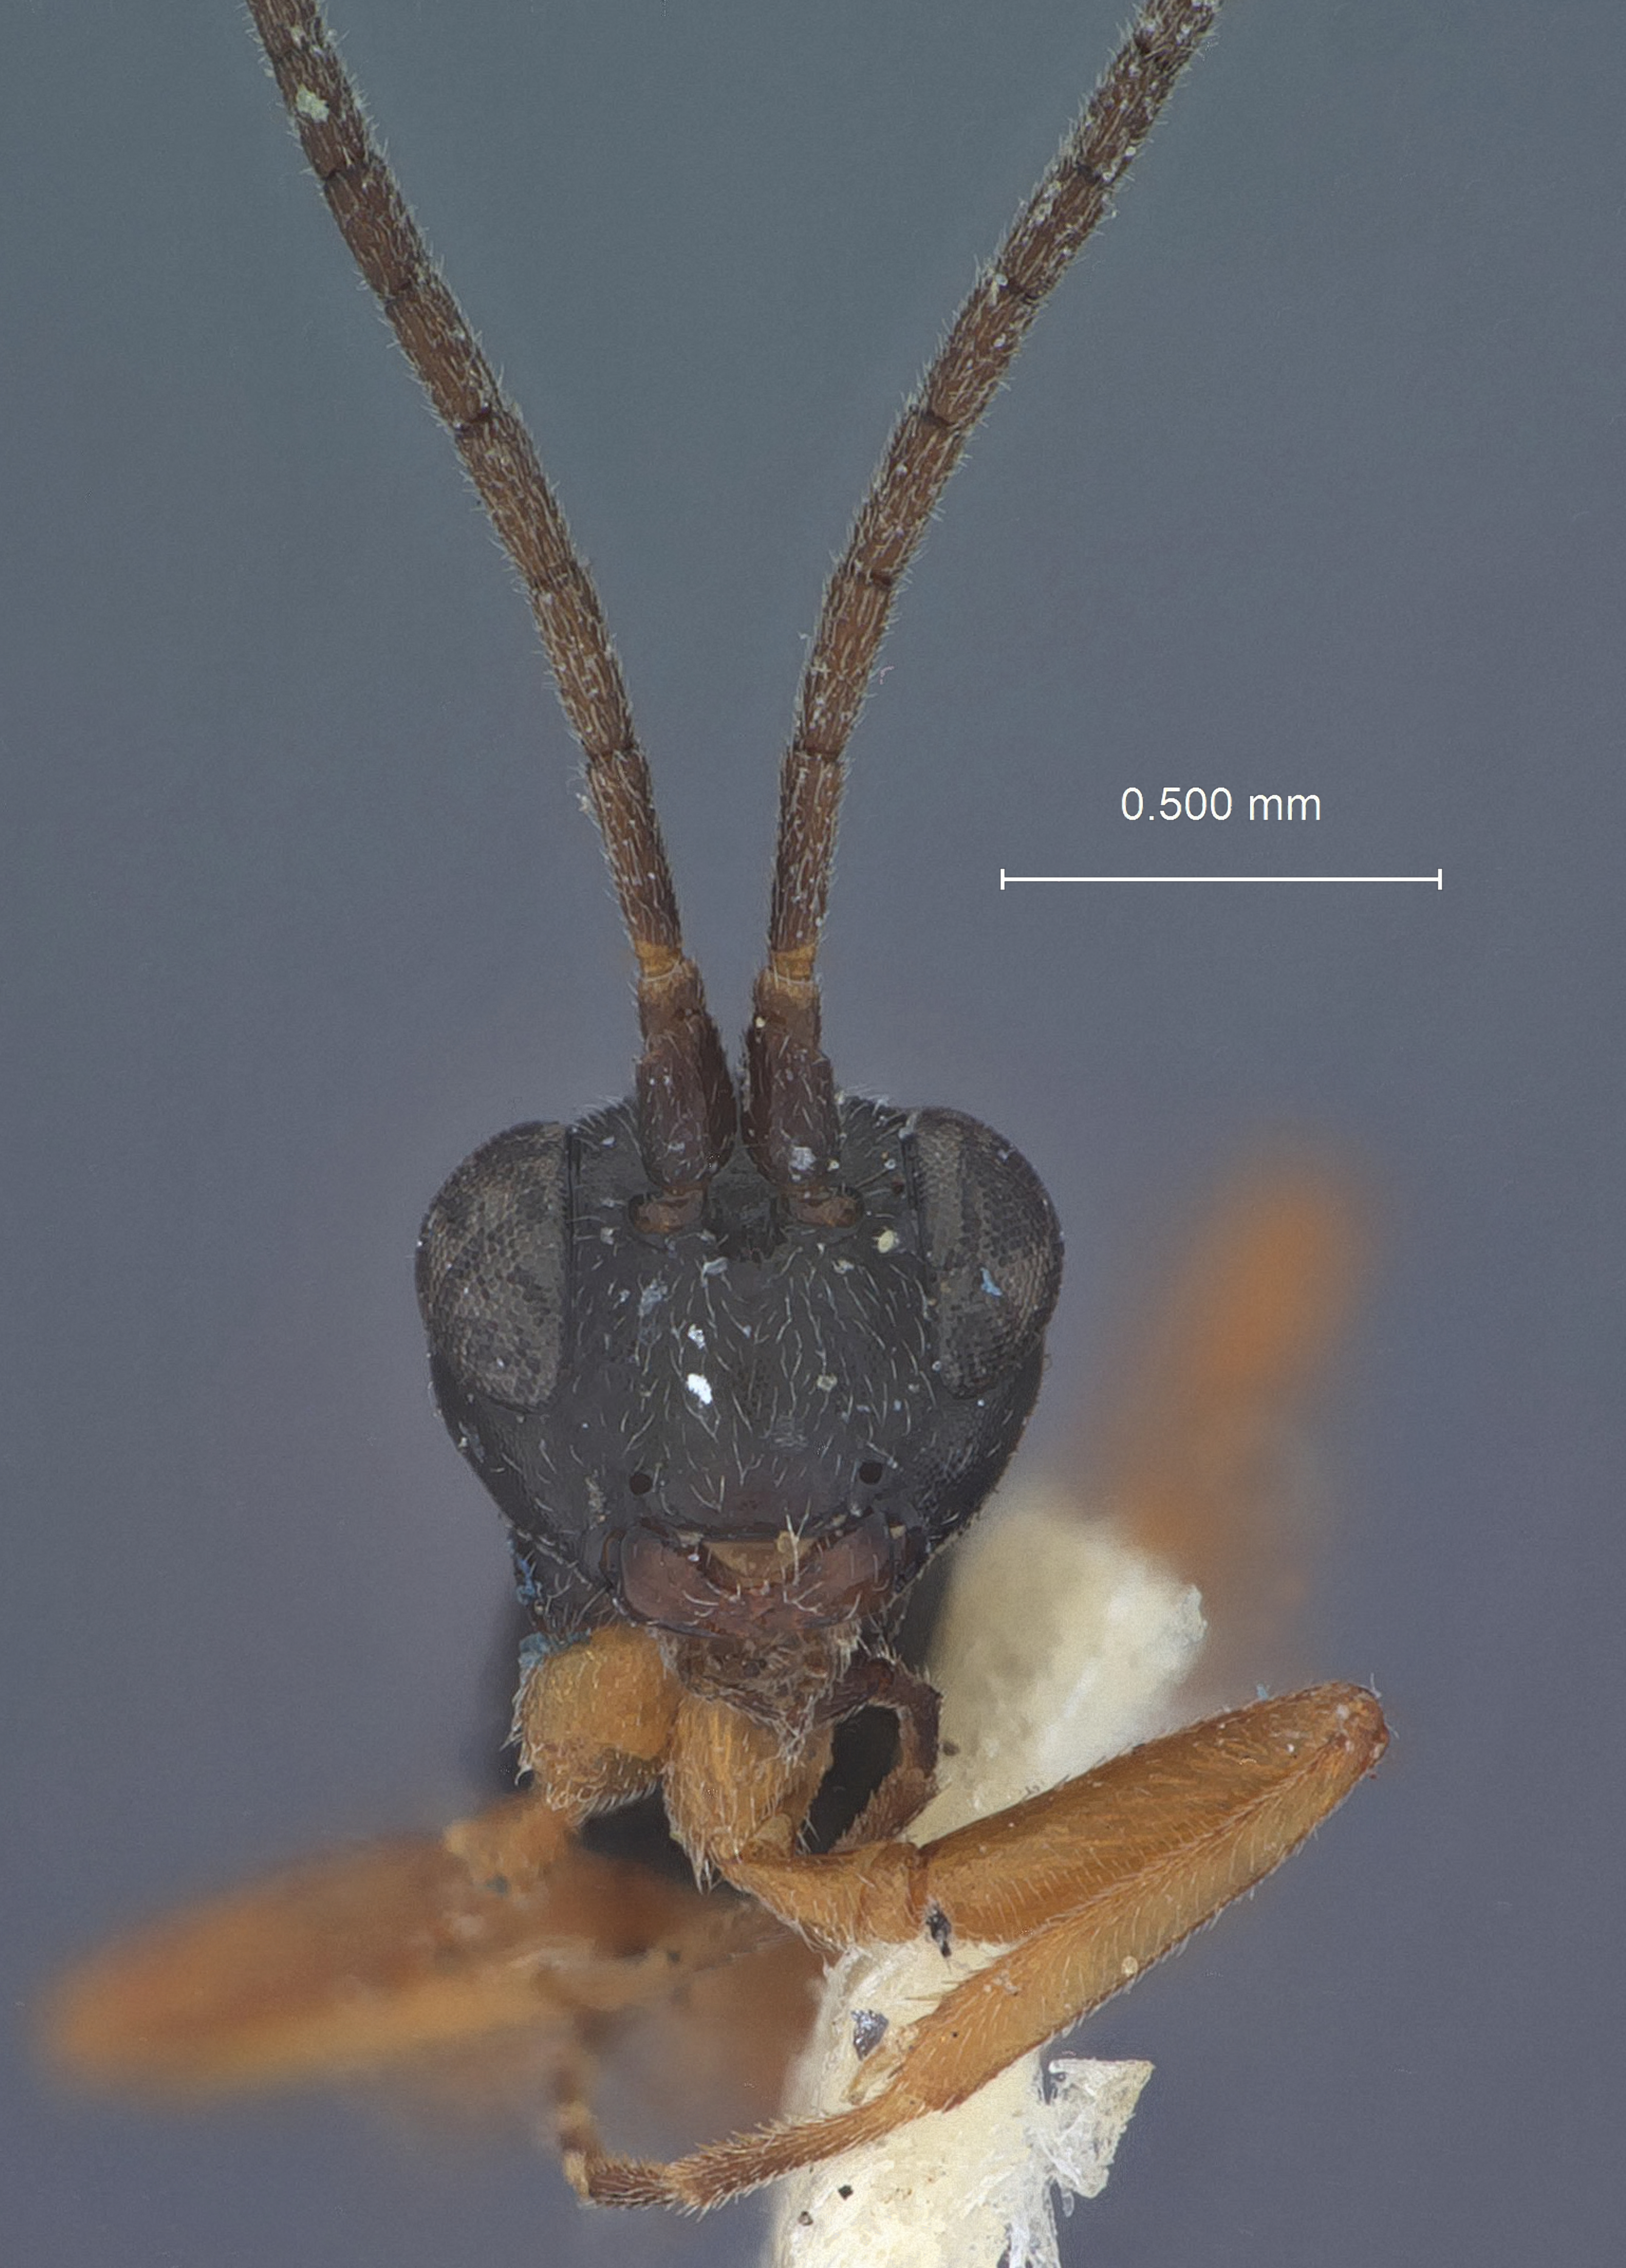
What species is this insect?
Pezomachus auripes
